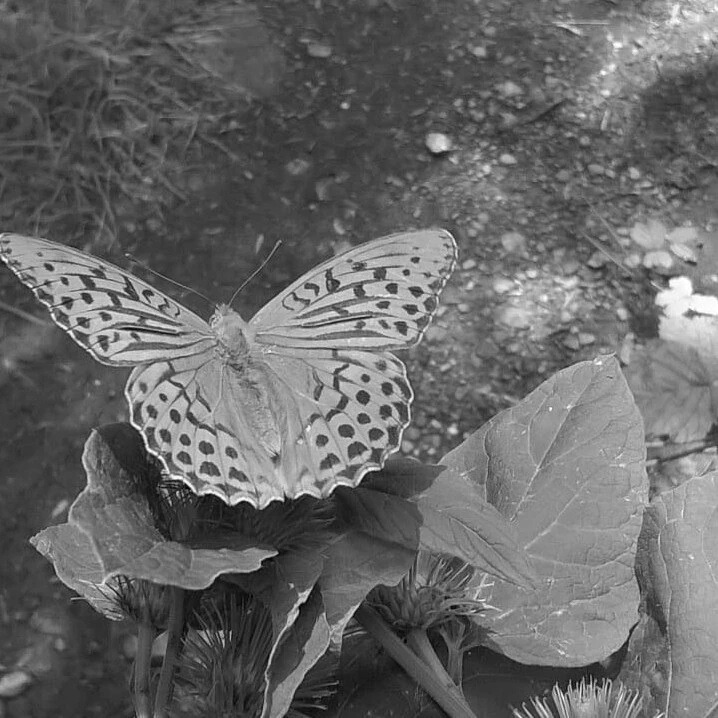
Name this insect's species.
Argynnis paphia
